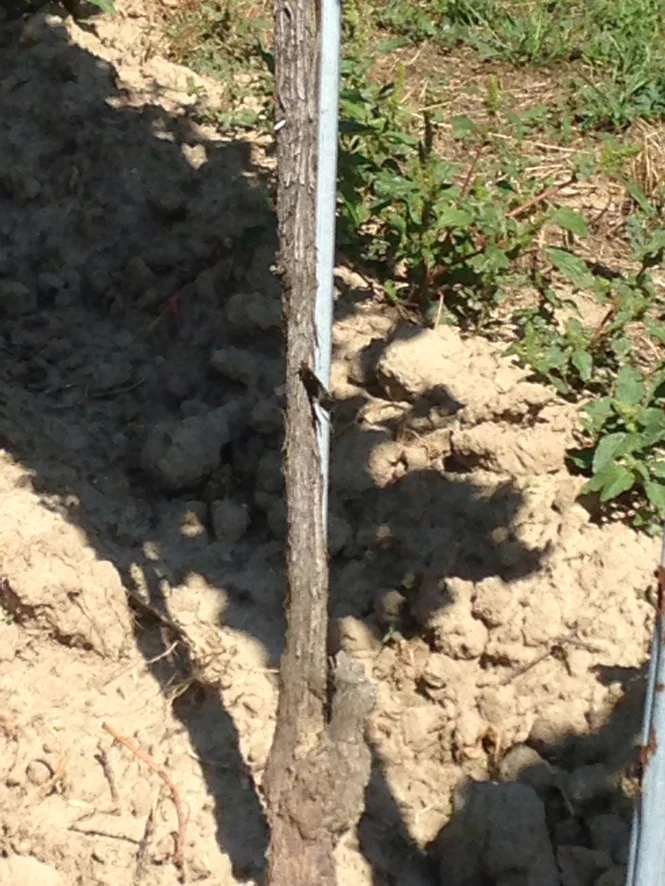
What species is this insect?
Brintesia circe
